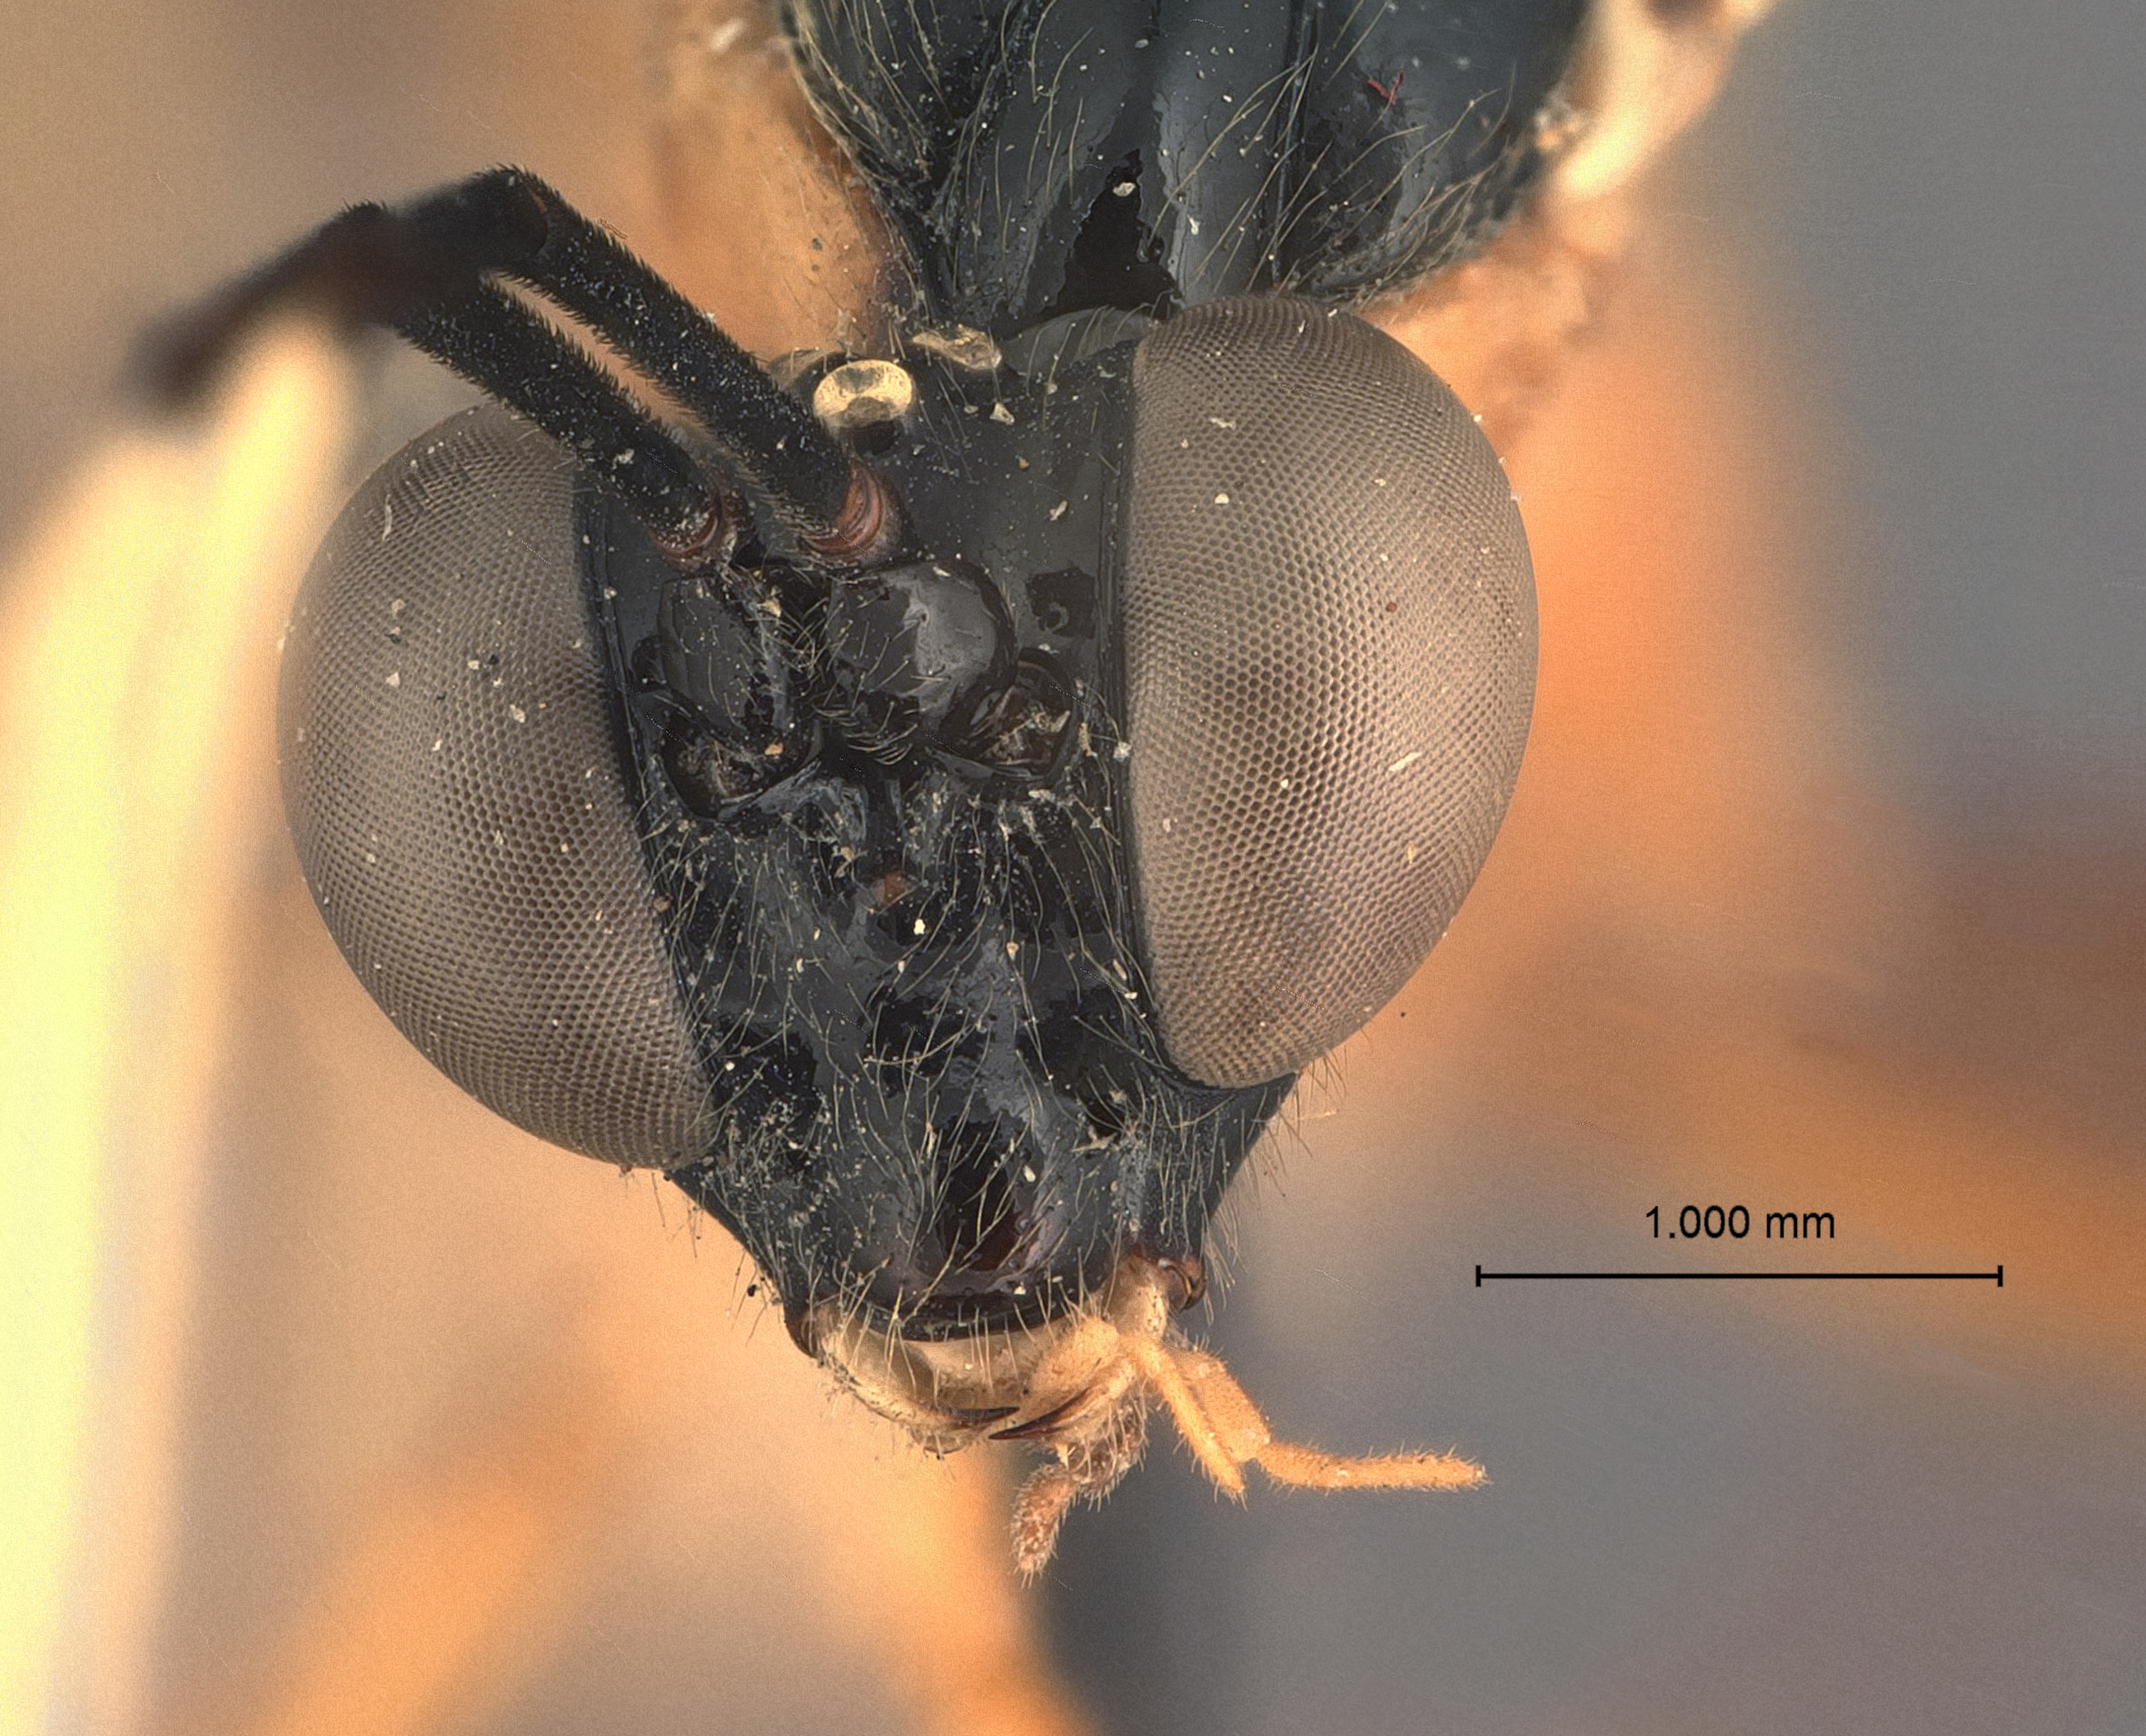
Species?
Polycyrtus proximannulatus
